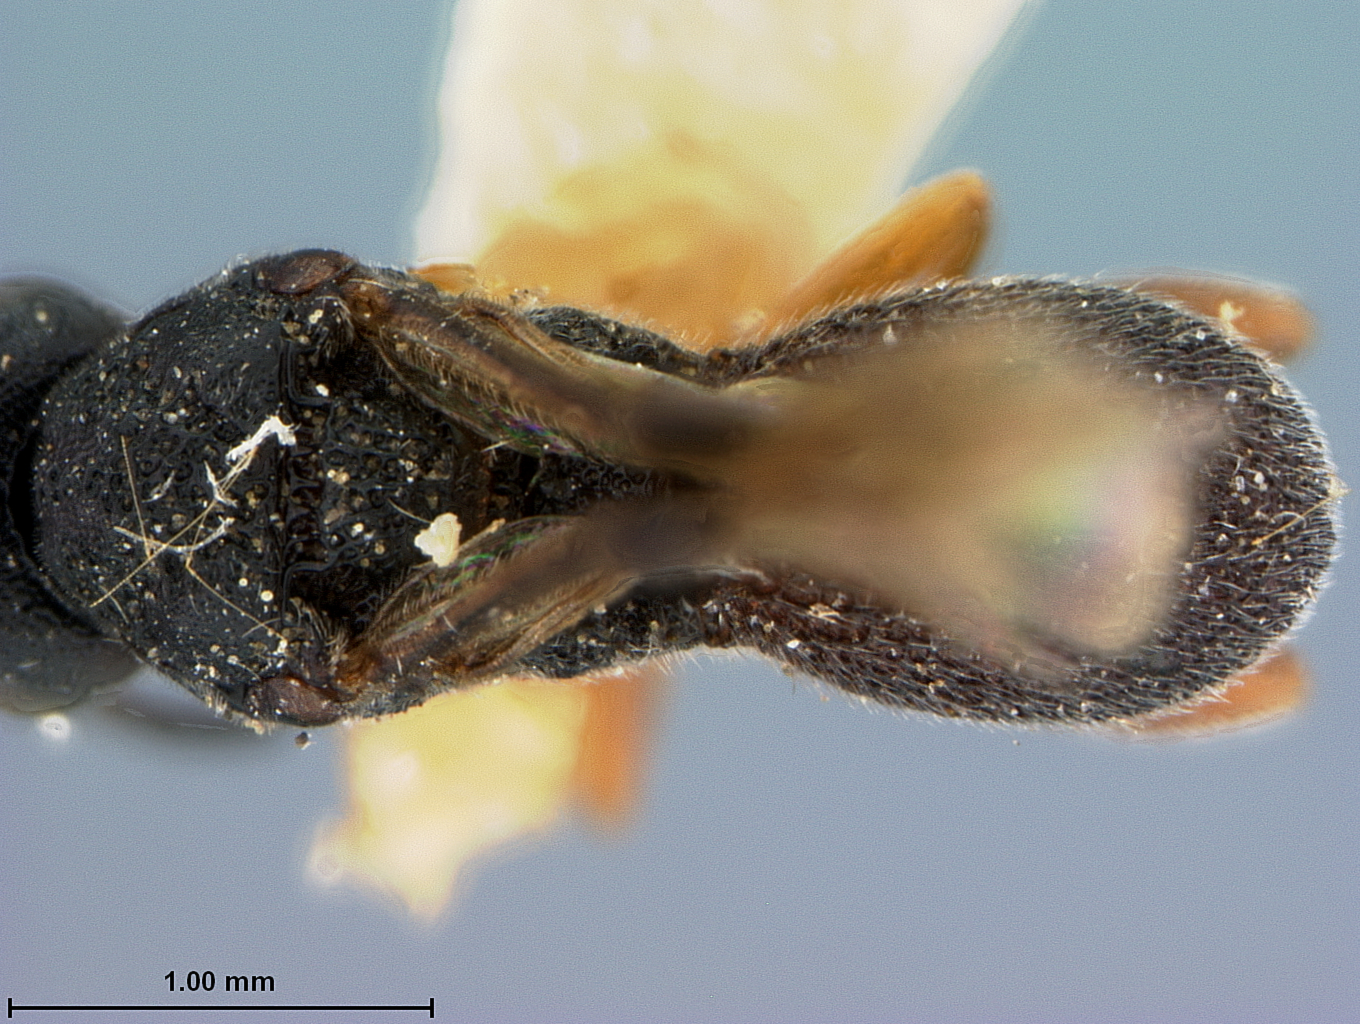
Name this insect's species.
Urosigalphus dakotaensis
